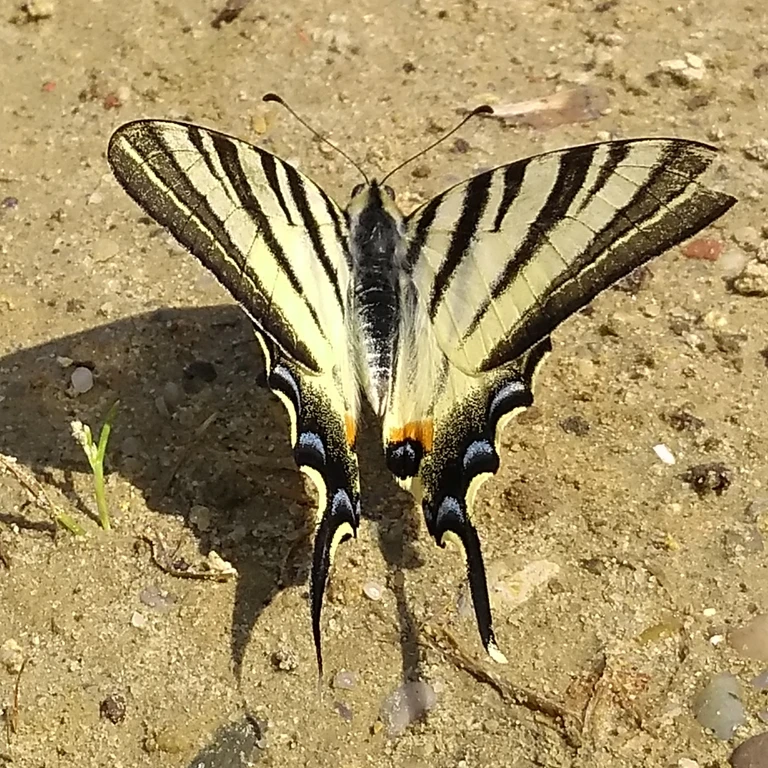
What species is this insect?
Iphiclides podalirius
